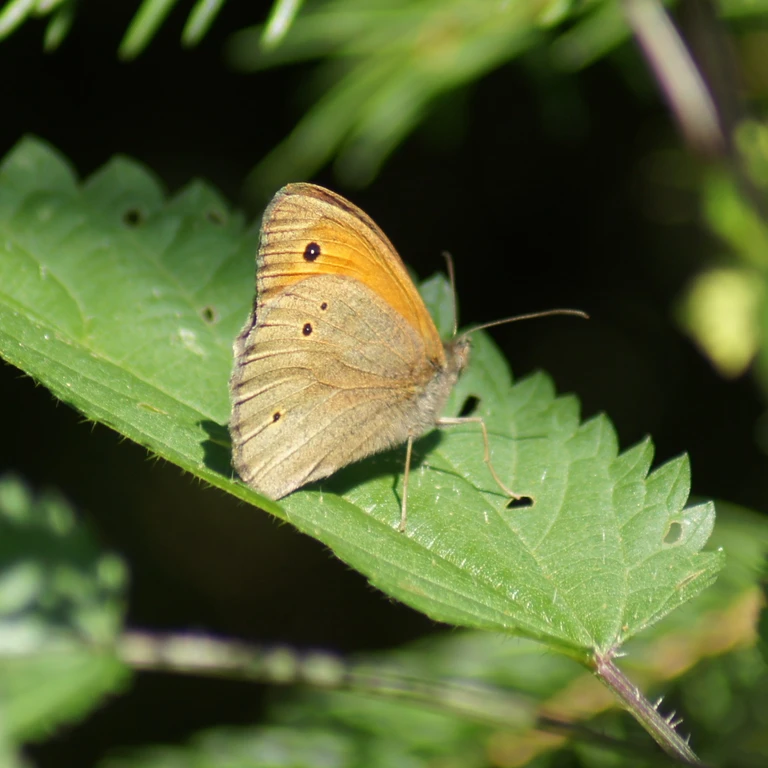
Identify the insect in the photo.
Maniola jurtina
